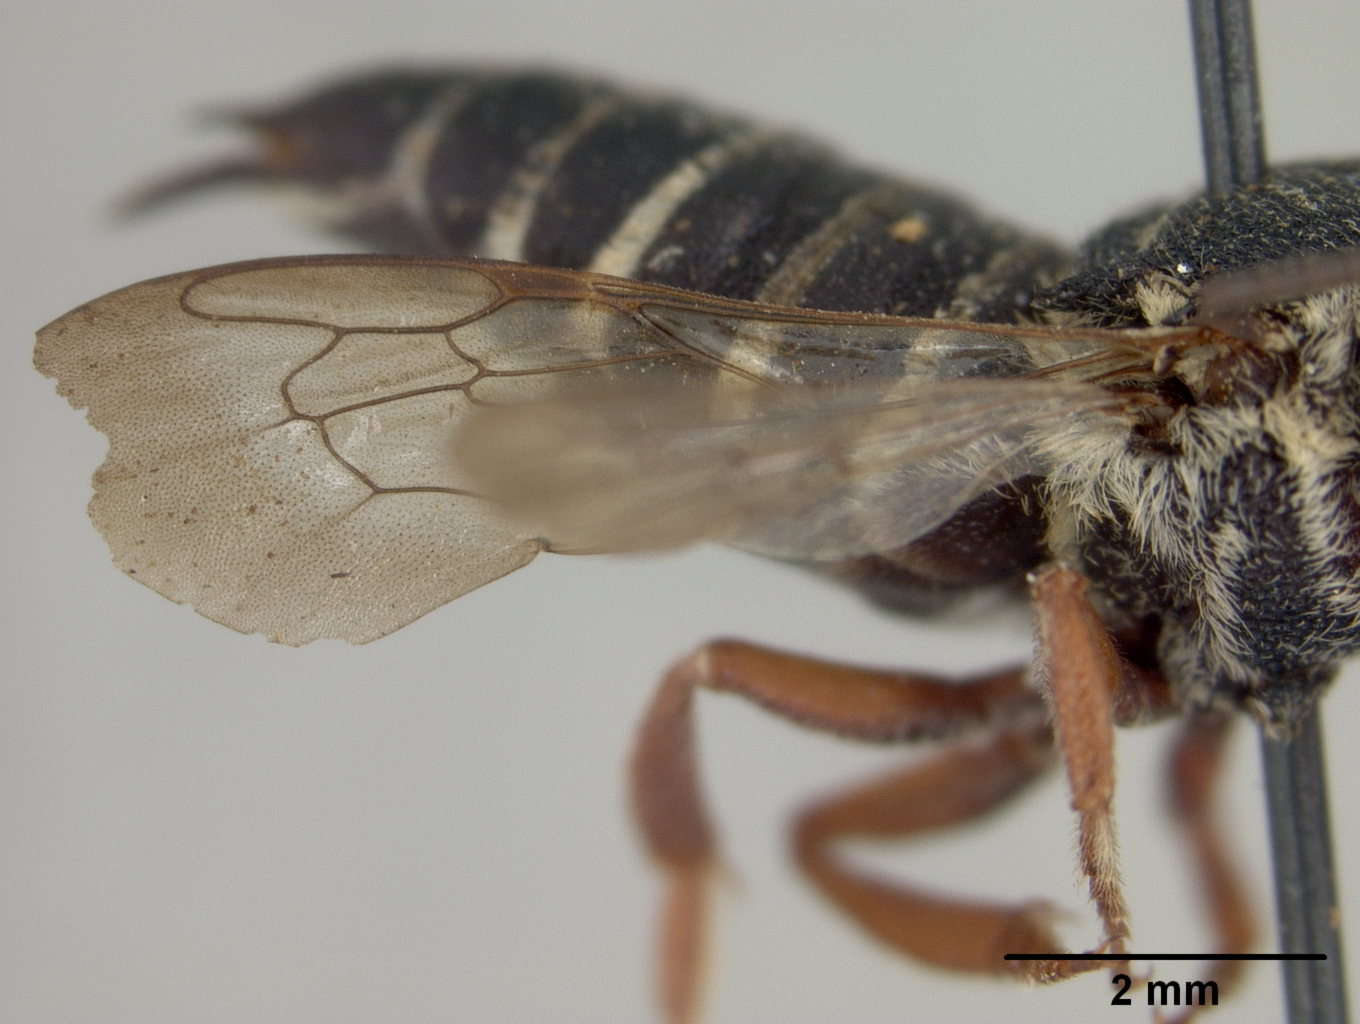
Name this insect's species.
Coelioxys insita
